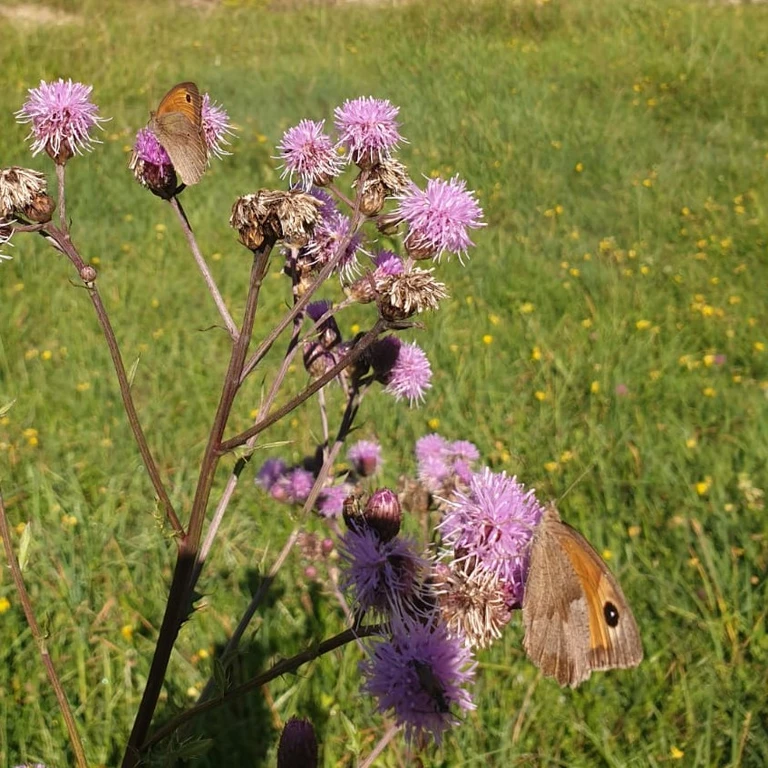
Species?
Maniola jurtina
